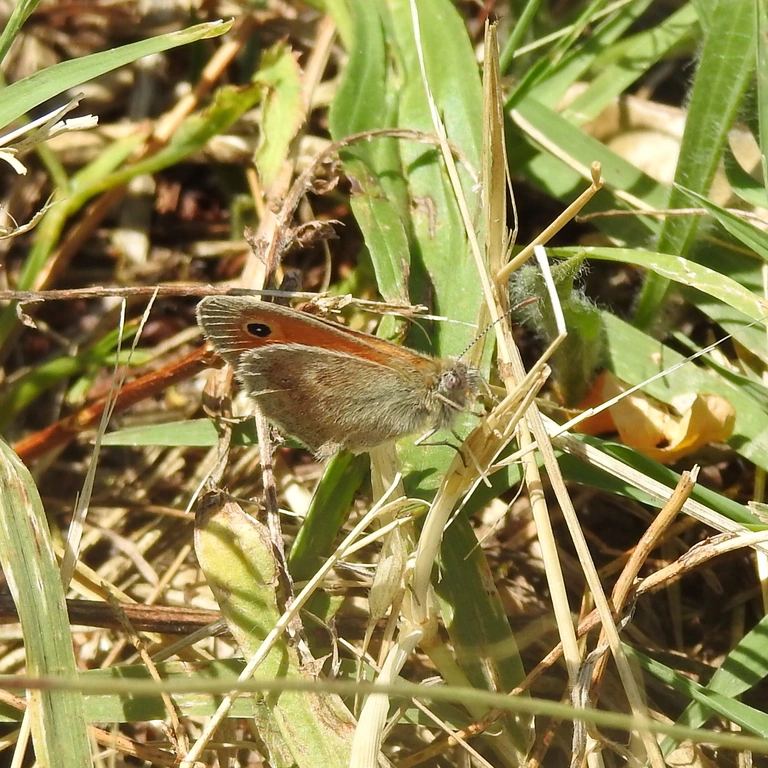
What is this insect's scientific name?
Coenonympha pamphilus
